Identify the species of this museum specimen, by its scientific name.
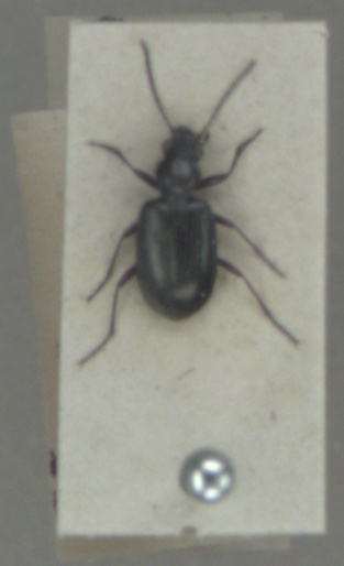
Bembidion punctulatum
